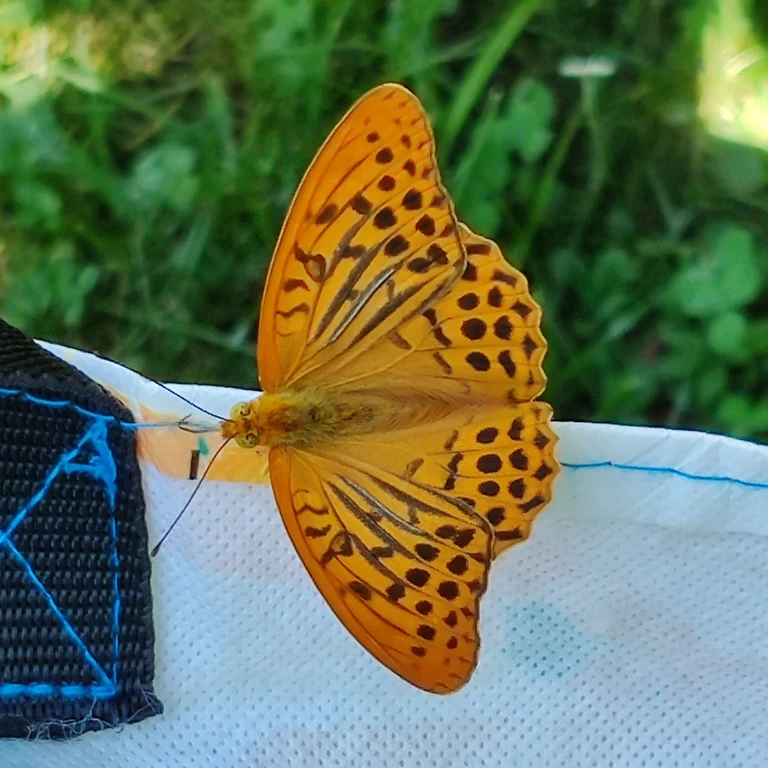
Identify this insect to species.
Argynnis paphia
